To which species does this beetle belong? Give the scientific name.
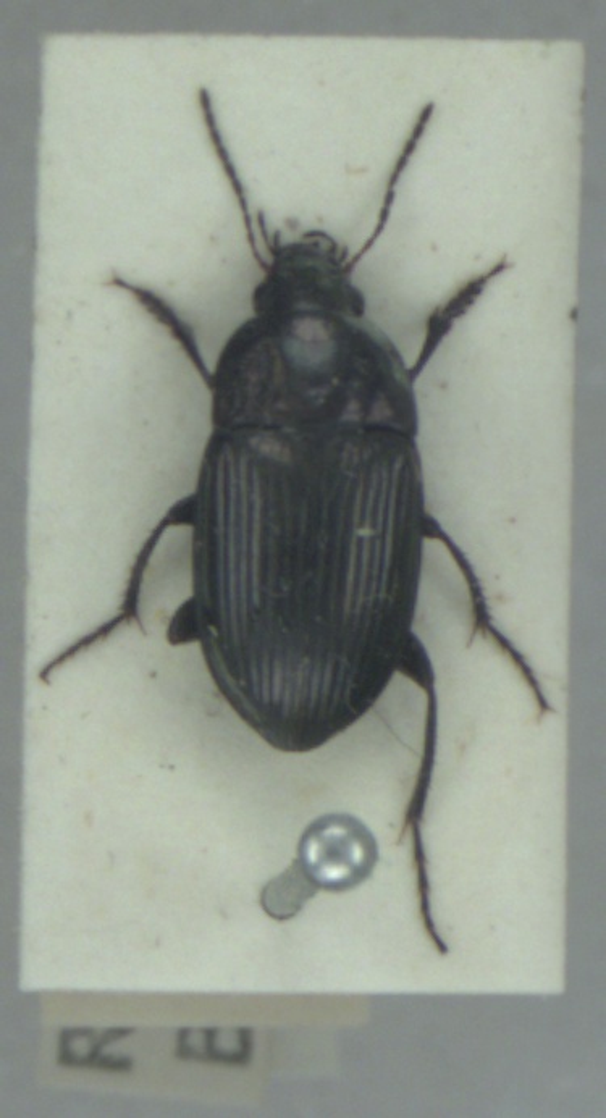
Amara eurynota
